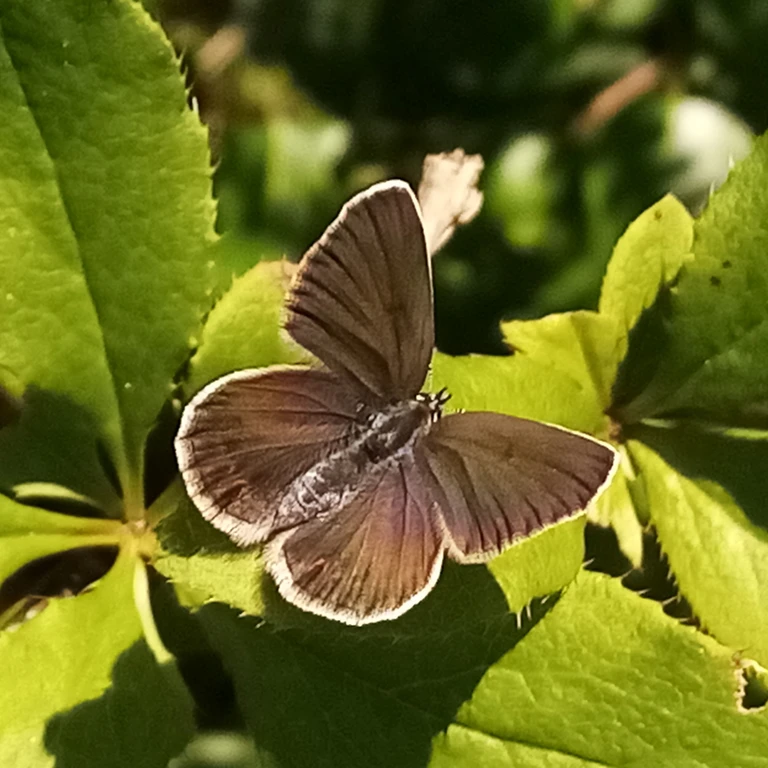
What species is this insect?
Cupido minimus
